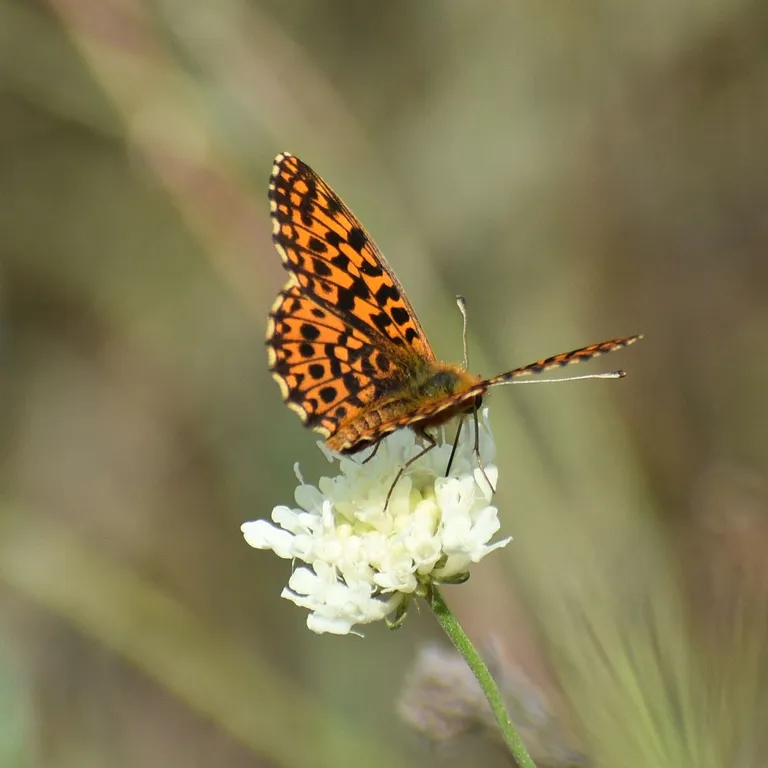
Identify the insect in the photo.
Boloria dia
